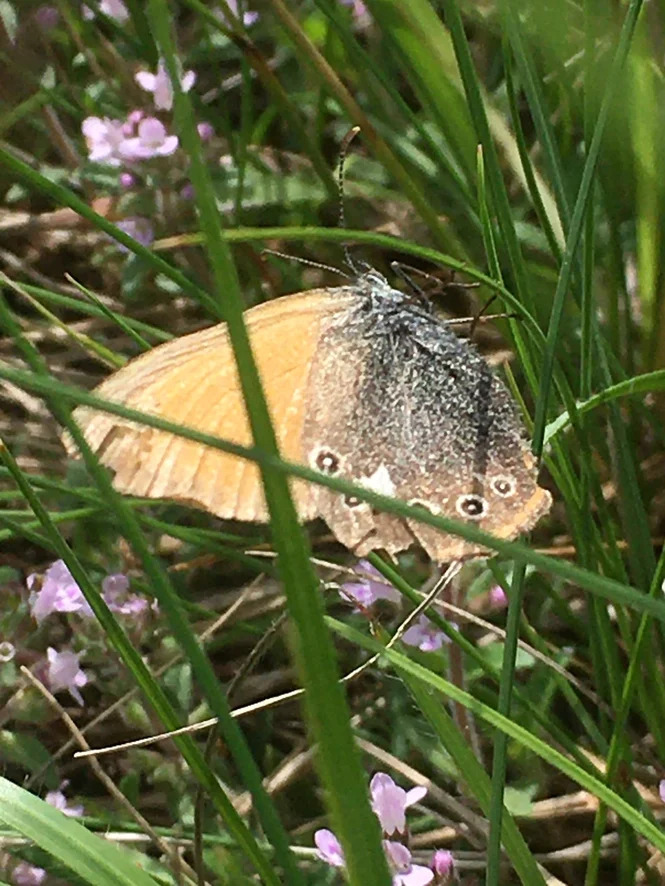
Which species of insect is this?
Coenonympha glycerion (also Coenonympha iphis)
